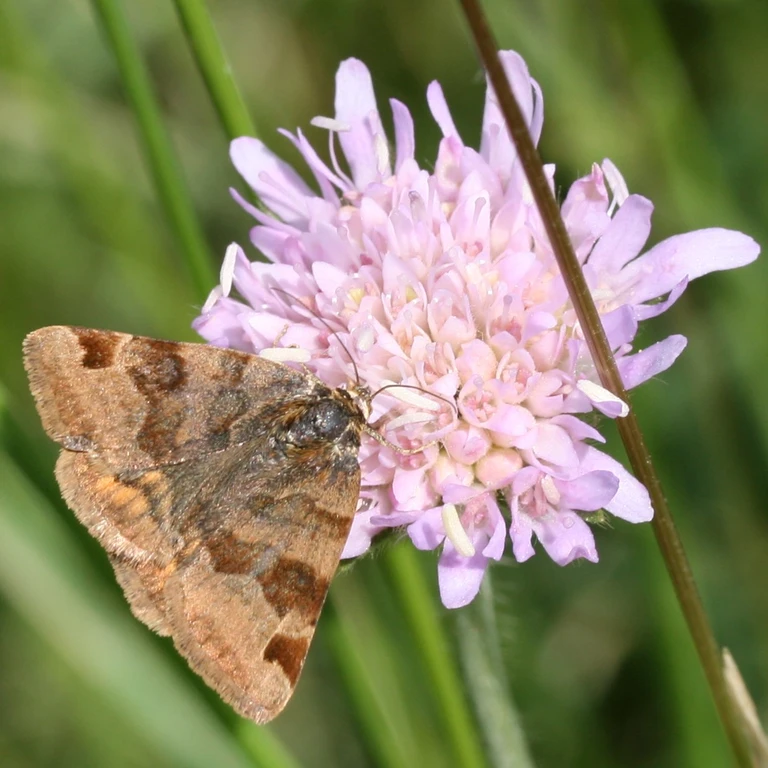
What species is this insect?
Euclidia glyphica
